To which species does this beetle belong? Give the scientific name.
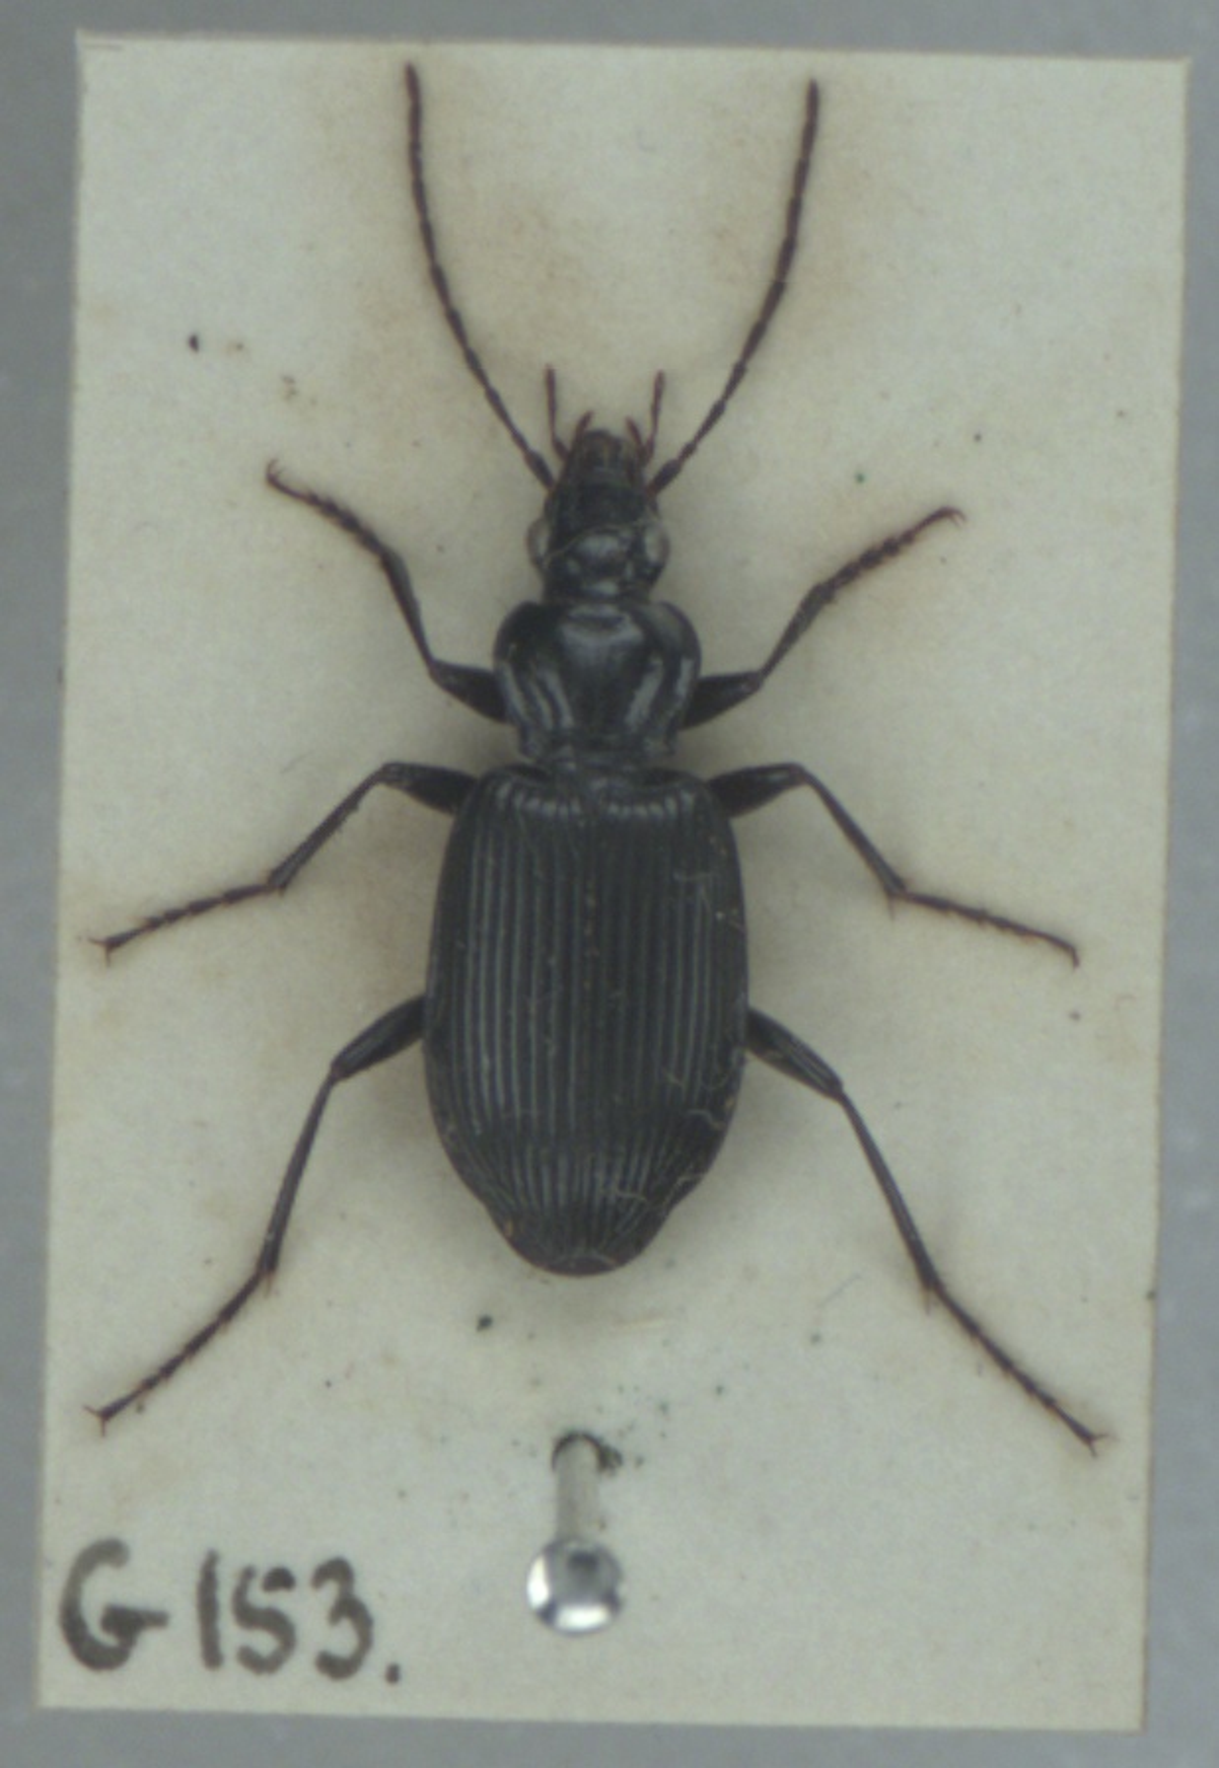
Platynus assimilis
